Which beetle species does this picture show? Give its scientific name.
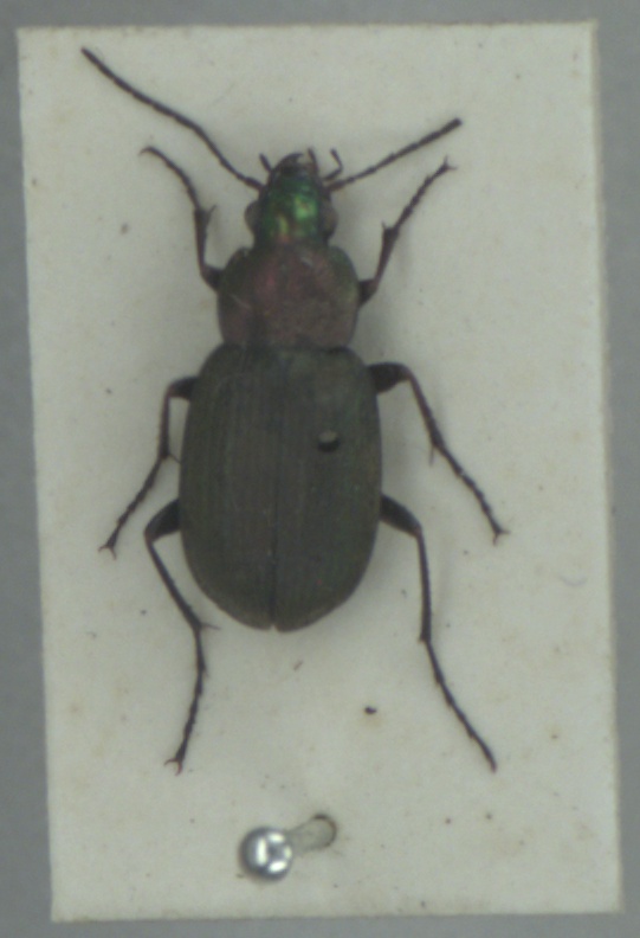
Chlaenius nigricornis
